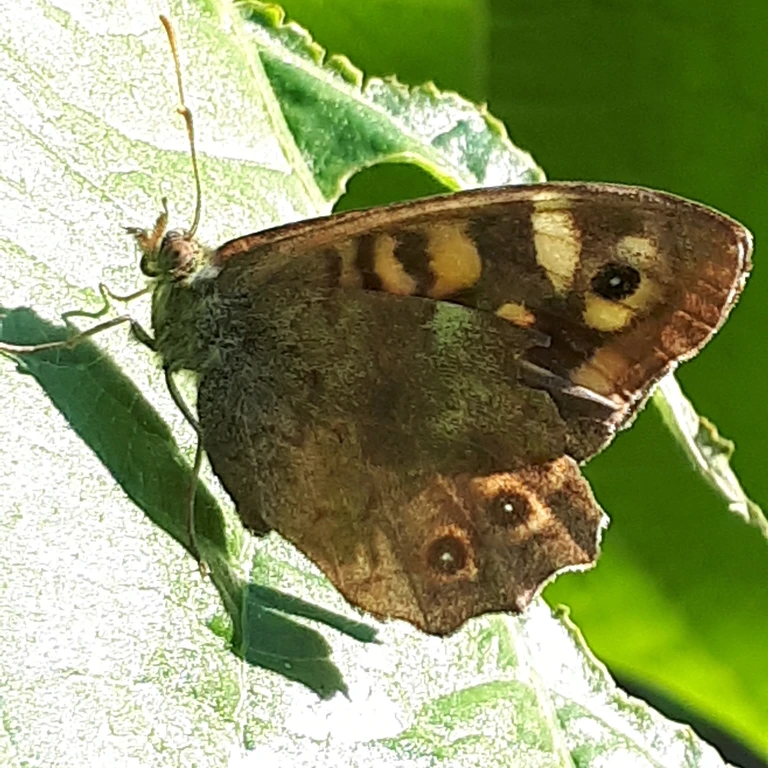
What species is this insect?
Pararge aegeria
